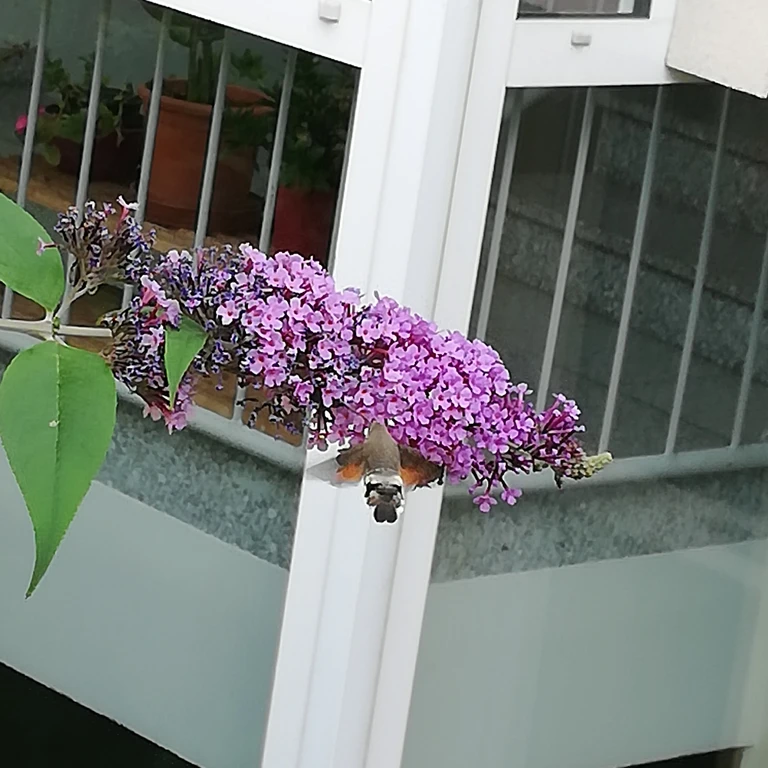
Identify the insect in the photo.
Macroglossum stellatarum
